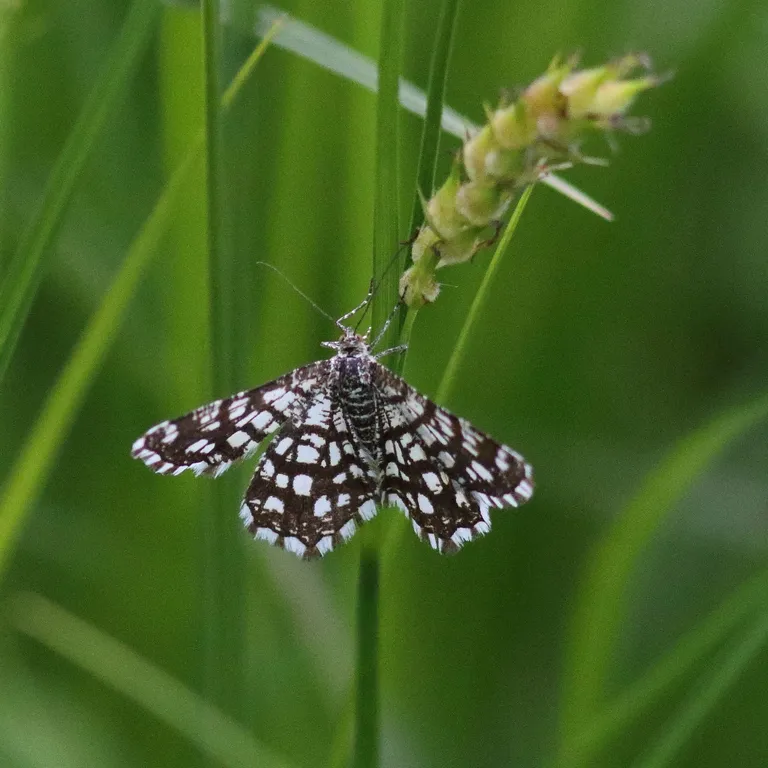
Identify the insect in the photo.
Chiasmia clathrata
